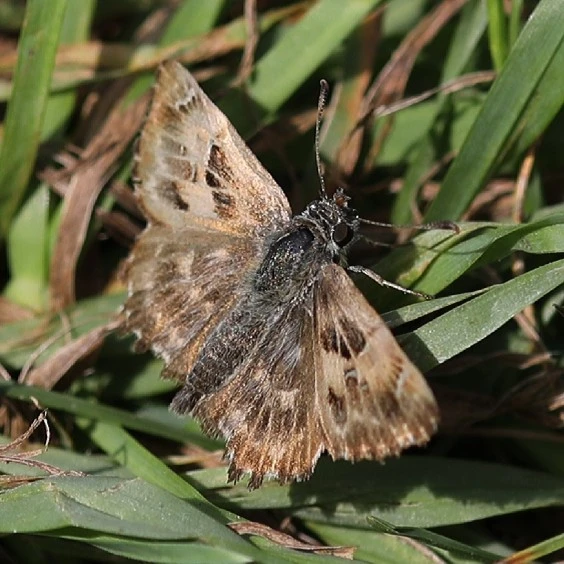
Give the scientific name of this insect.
Carcharodus alceae
